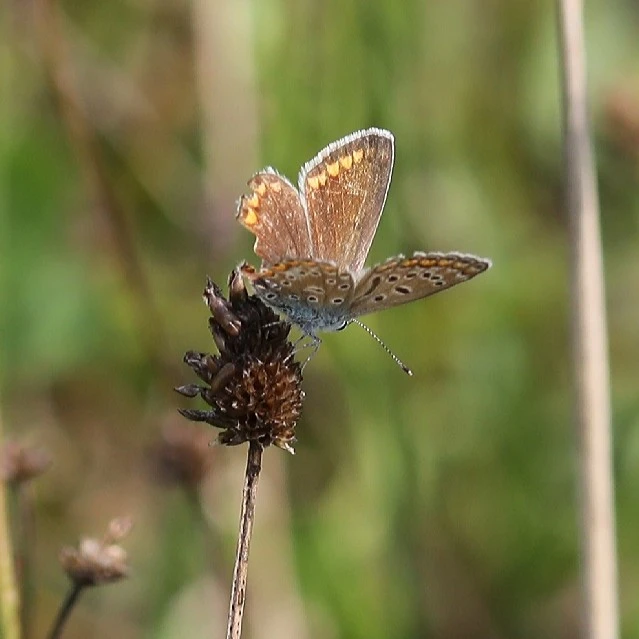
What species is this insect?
Polyommatus icarus
